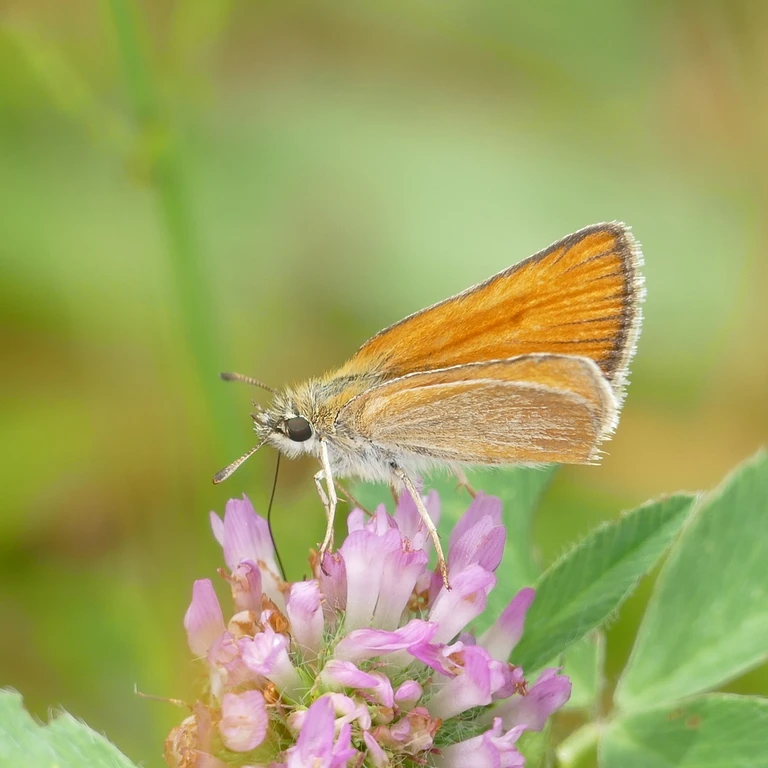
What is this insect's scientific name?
Thymelicus sylvestris
